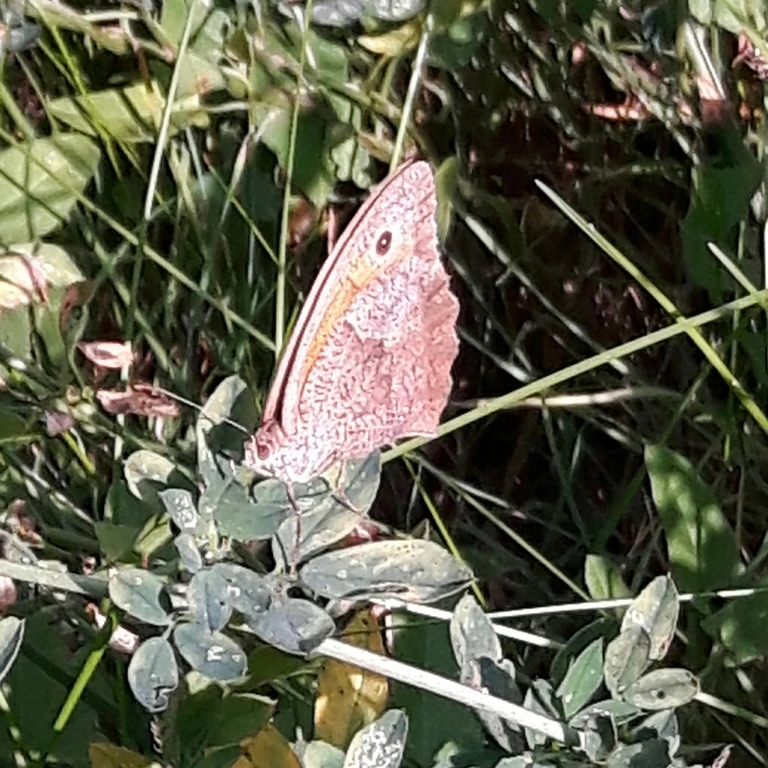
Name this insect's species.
Maniola jurtina
